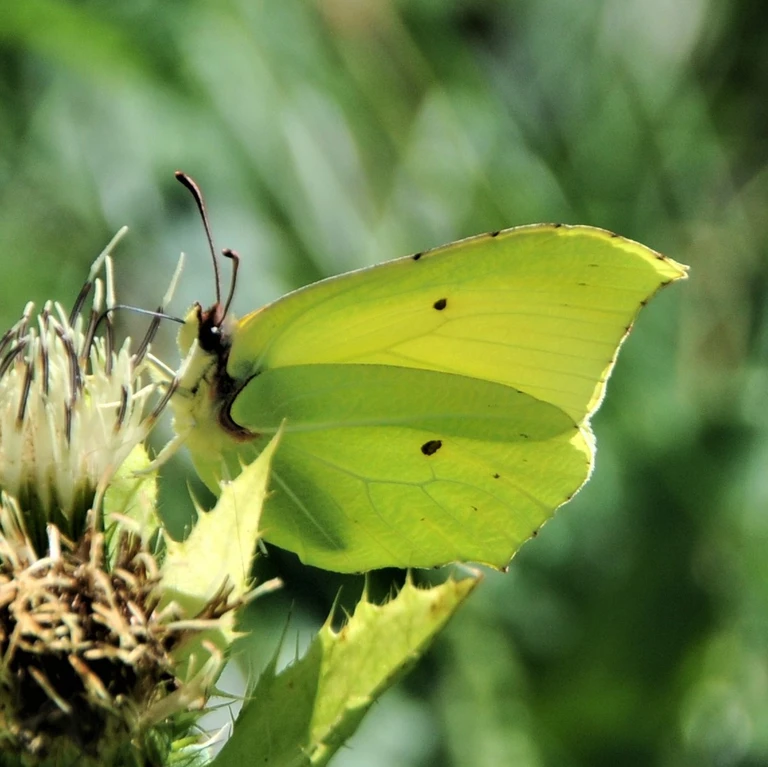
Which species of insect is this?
Gonepteryx rhamni
